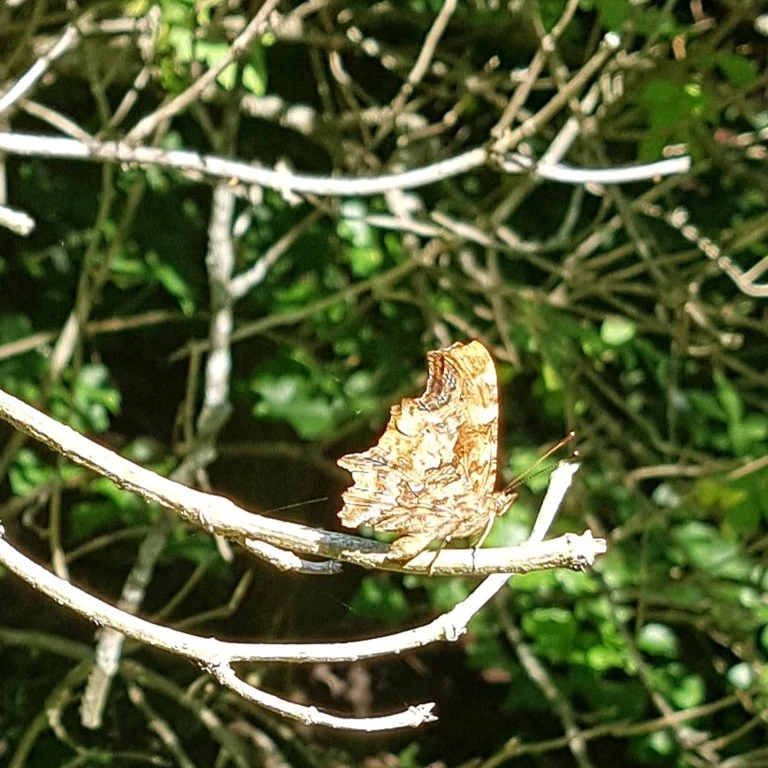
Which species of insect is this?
Polygonia c-album
